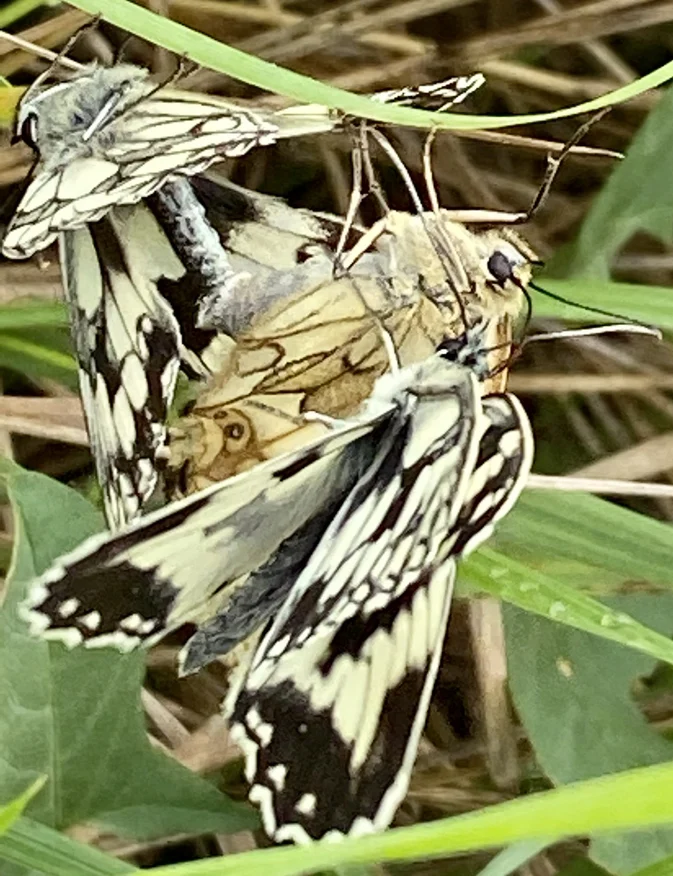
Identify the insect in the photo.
Melanargia galathea
